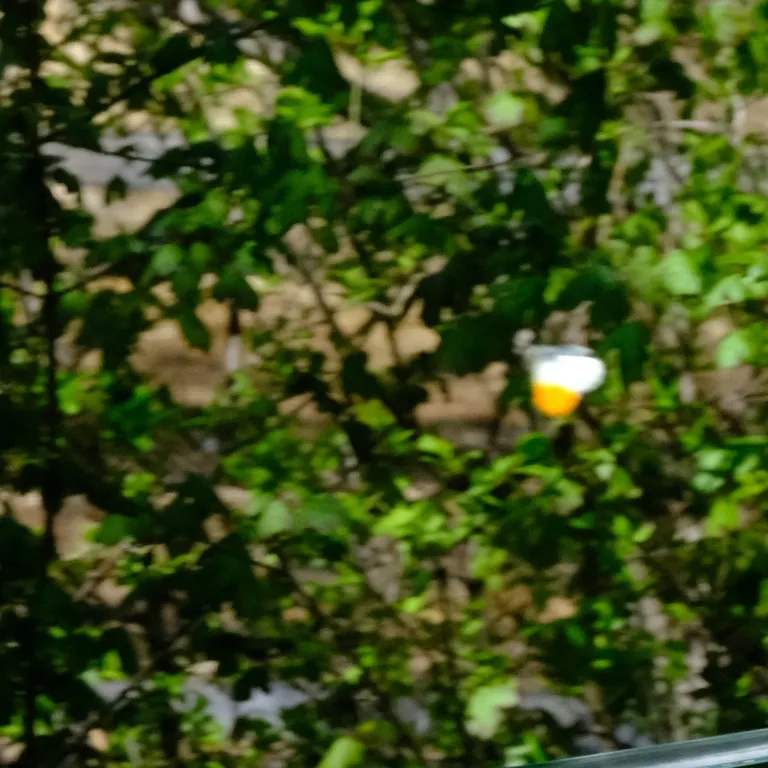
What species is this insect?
Anthocharis cardamines
